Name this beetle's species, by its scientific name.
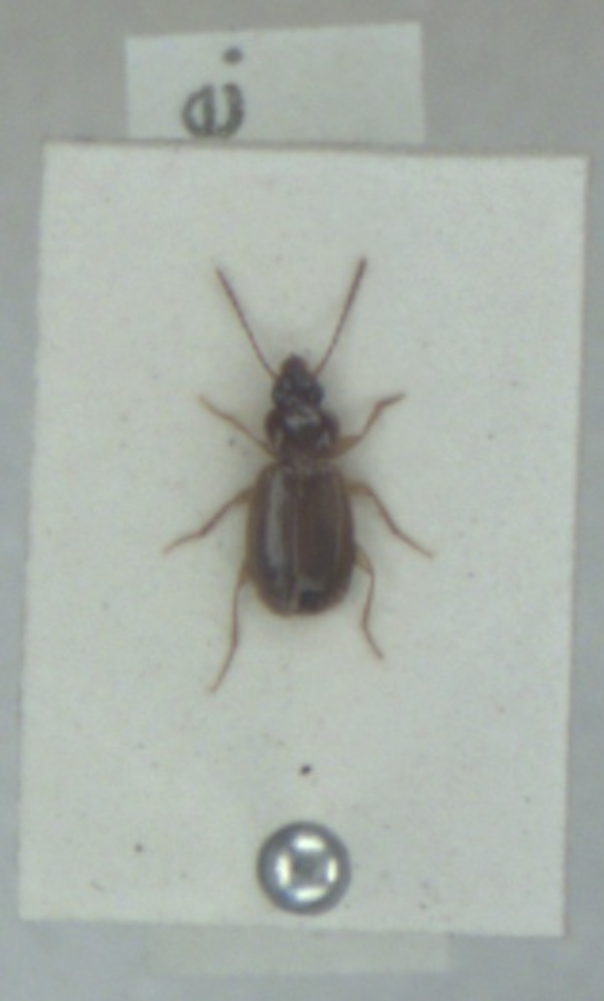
Trechus obtusus
